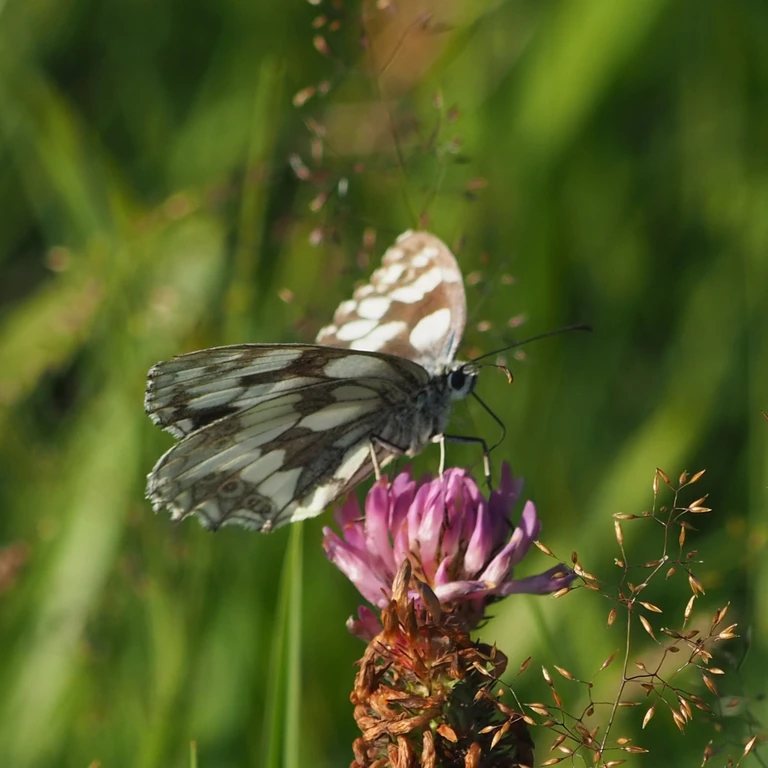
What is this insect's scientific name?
Melanargia galathea
